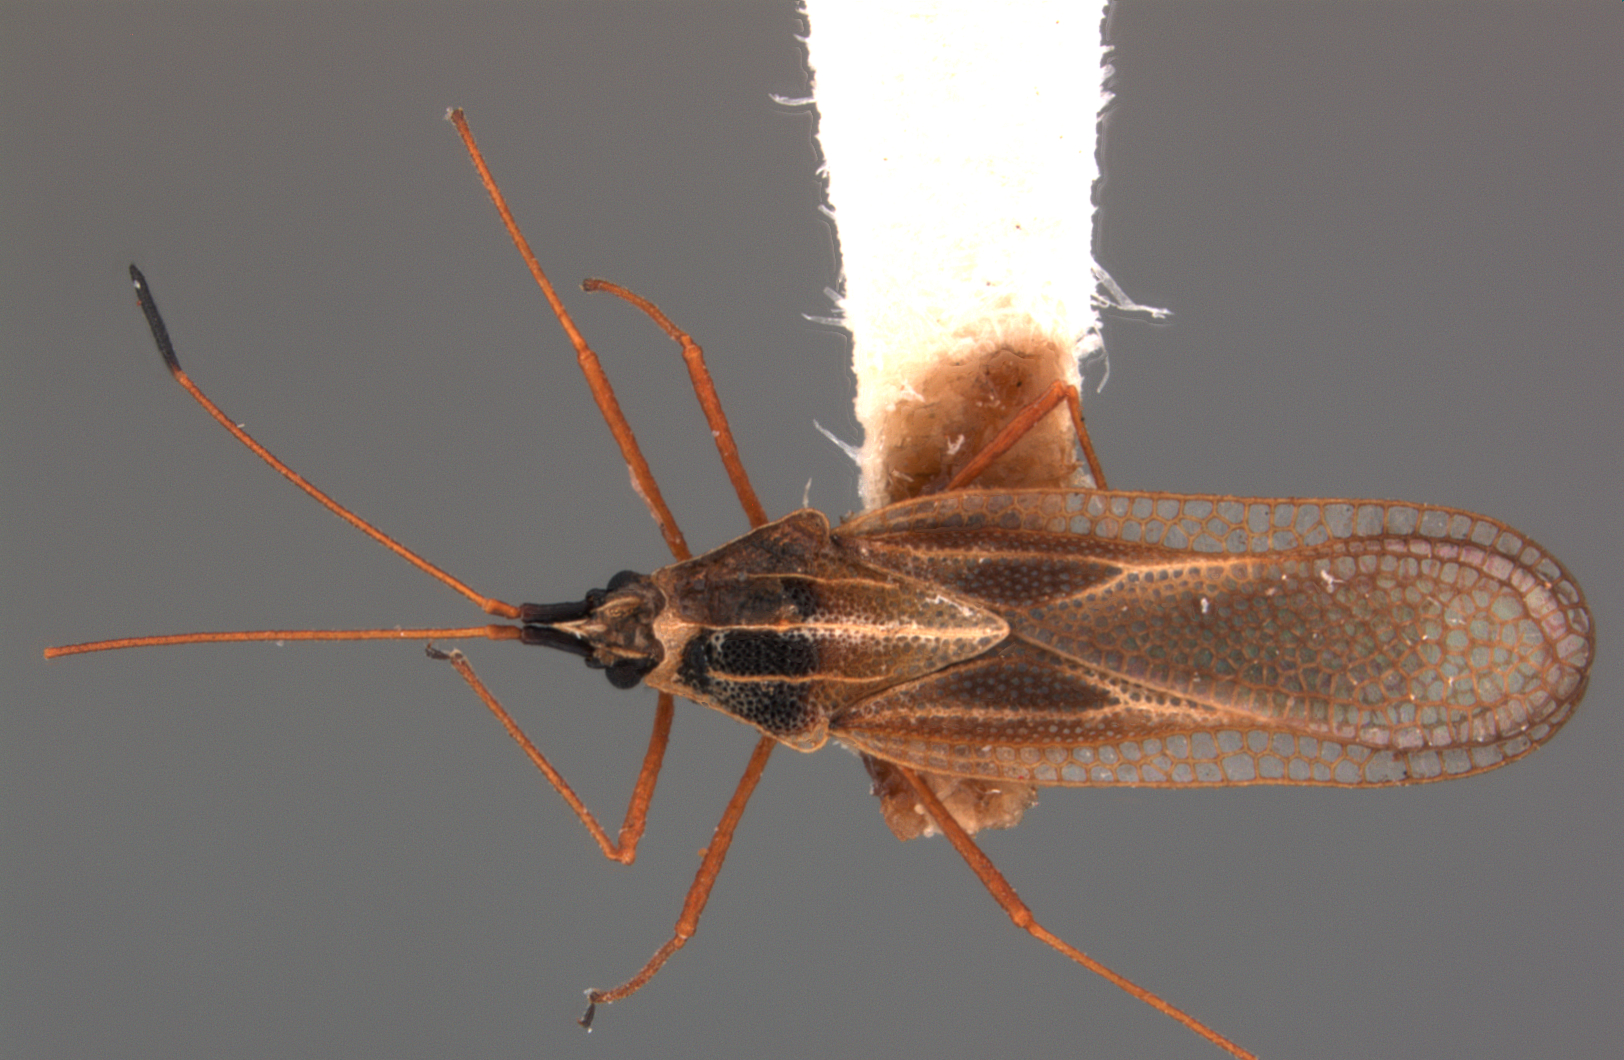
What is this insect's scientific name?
Leptopharsa reflexa
